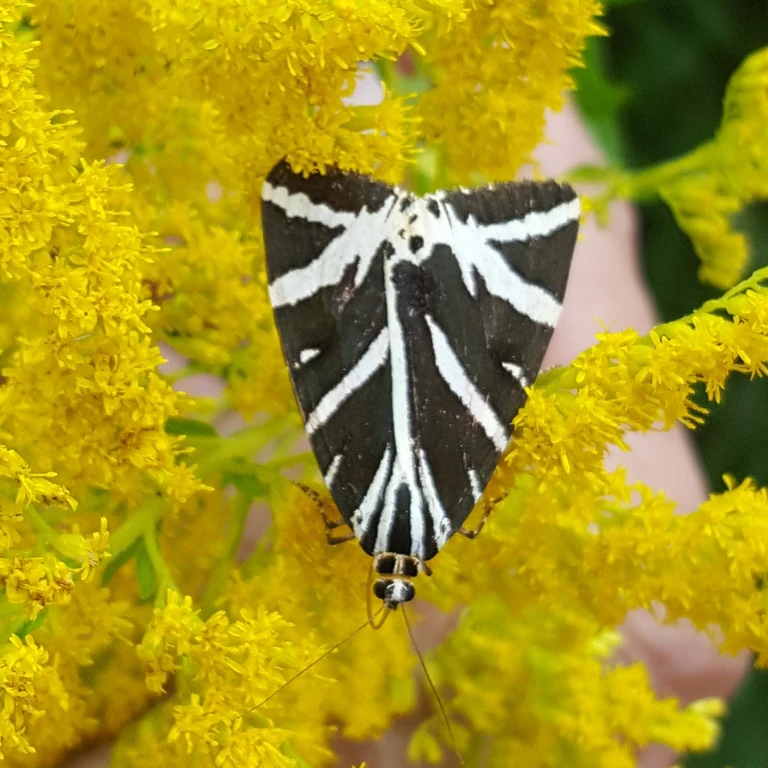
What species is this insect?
Euplagia quadripunctaria
